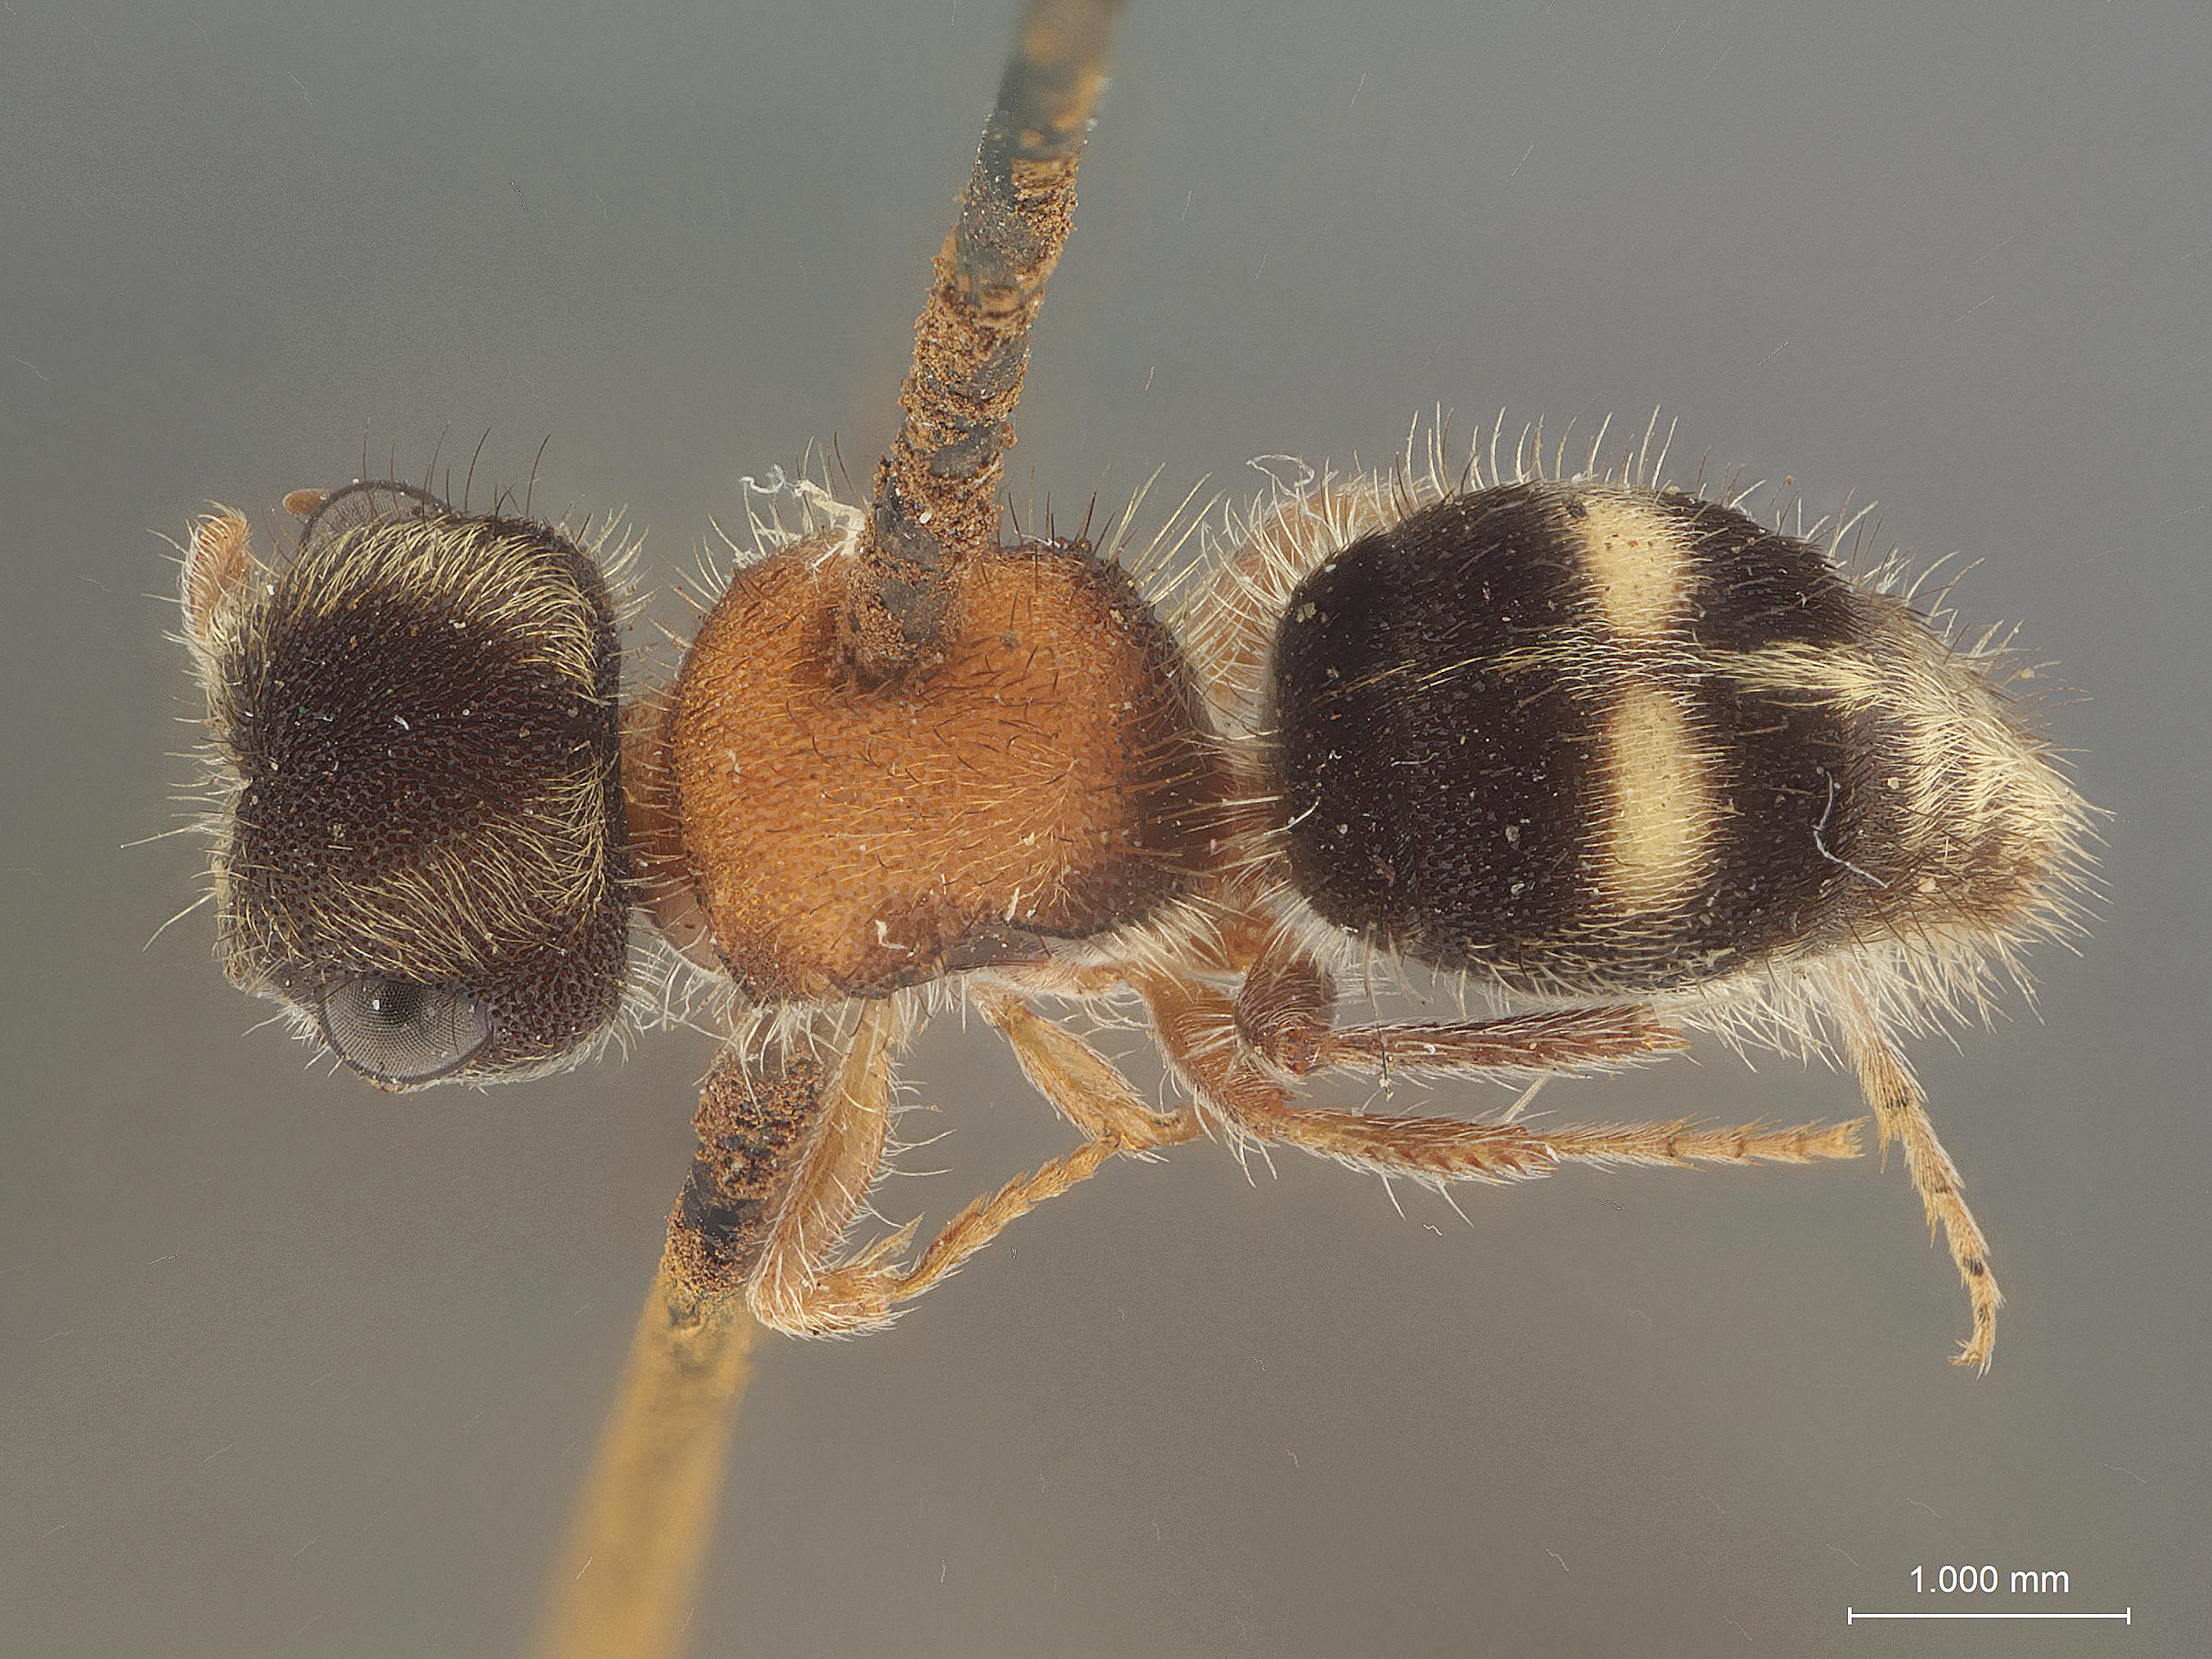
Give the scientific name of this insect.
Horcomutilla krombeini
